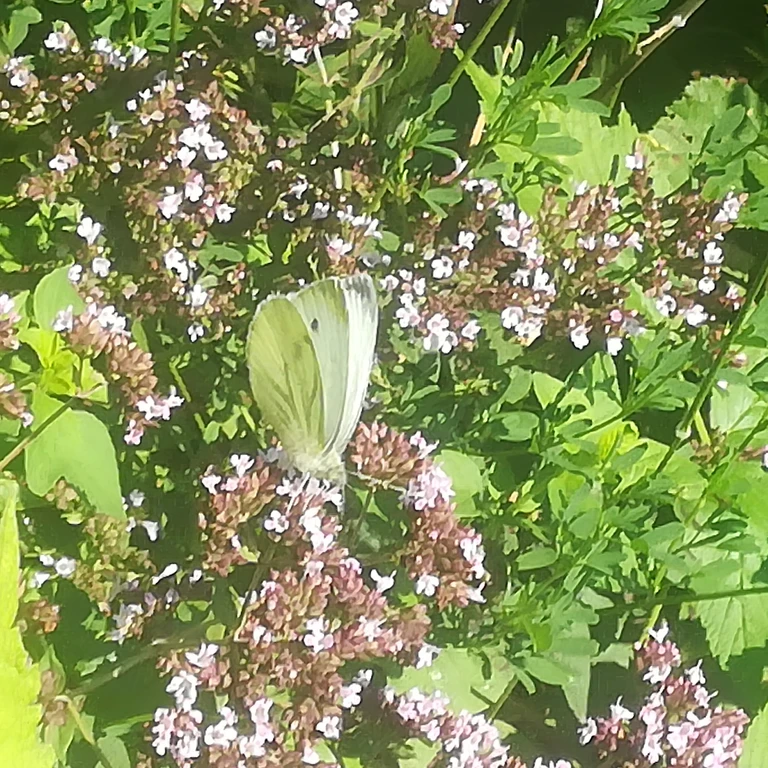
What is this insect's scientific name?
Pieris napi
